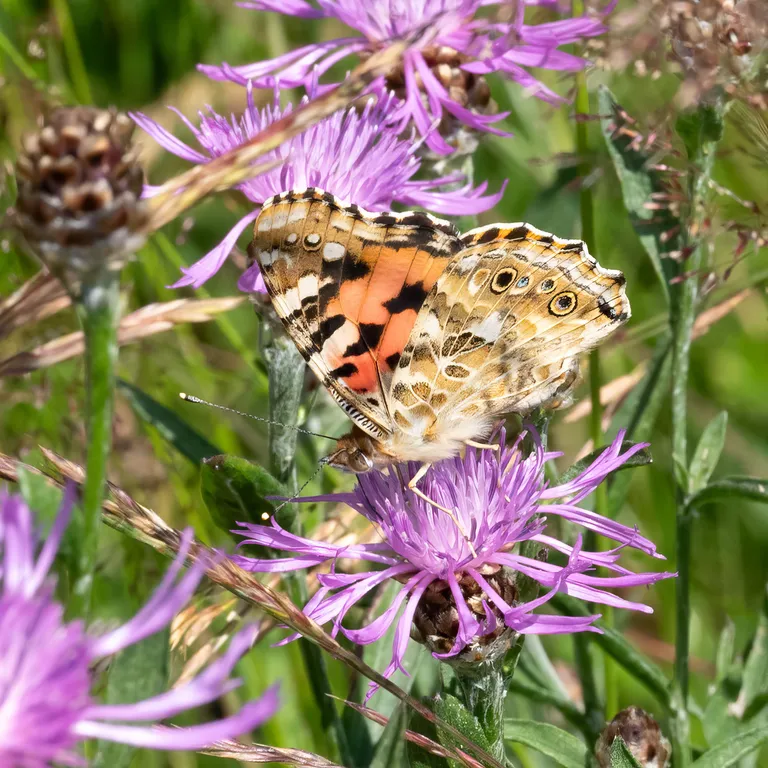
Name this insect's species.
Vanessa cardui
